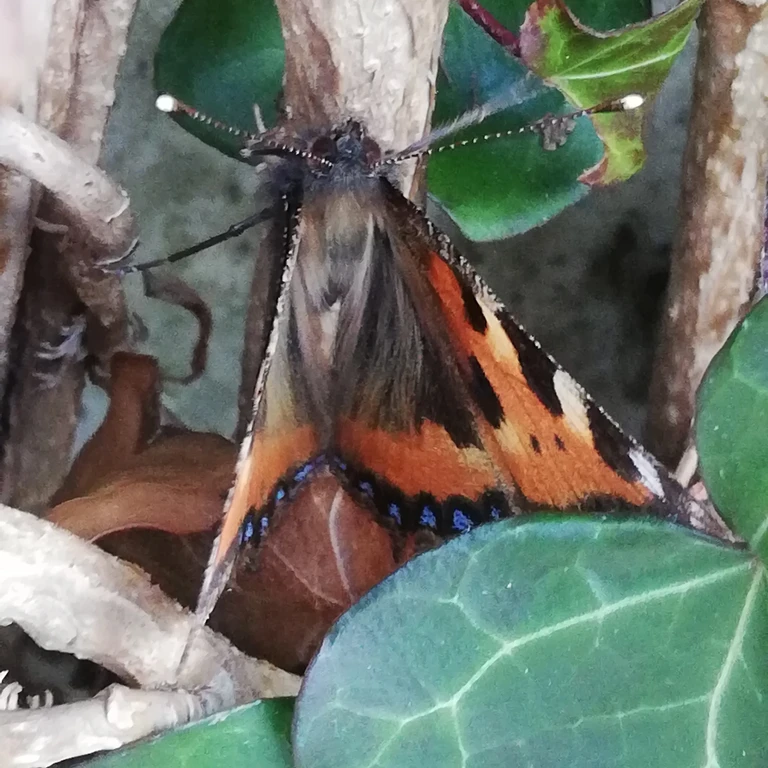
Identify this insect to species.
Aglais urticae
